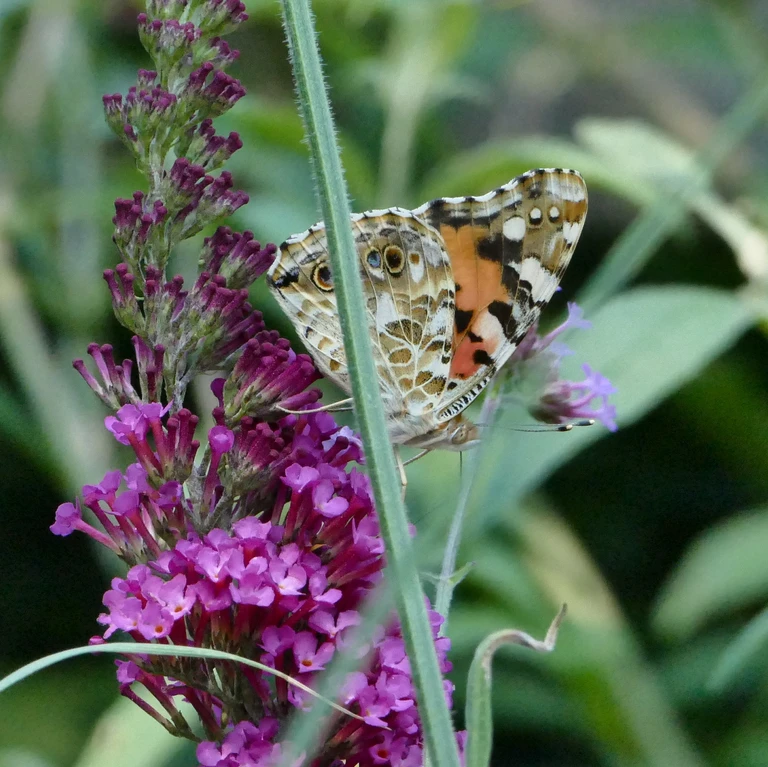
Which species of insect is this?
Vanessa cardui
